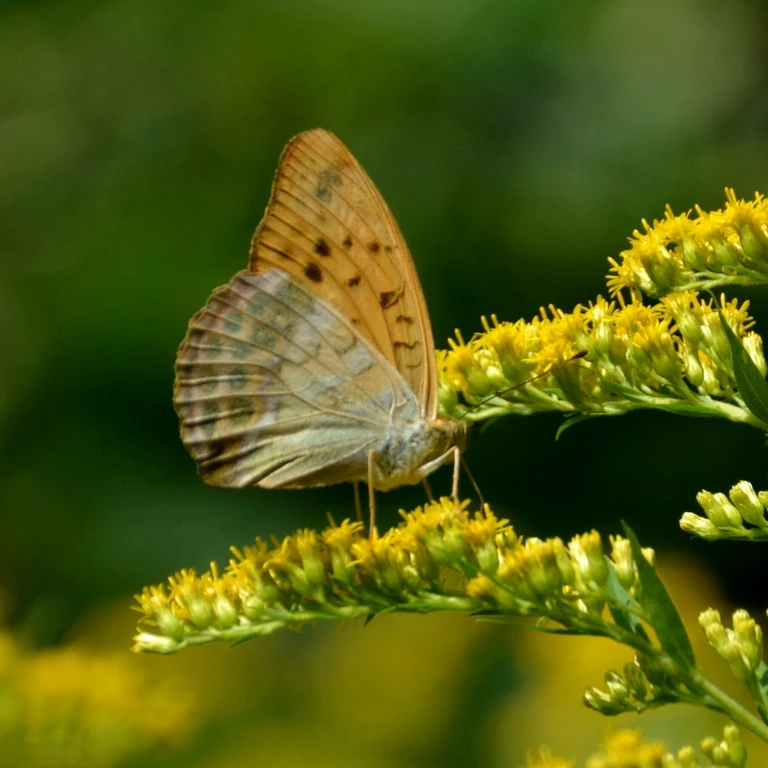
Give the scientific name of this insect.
Argynnis paphia
